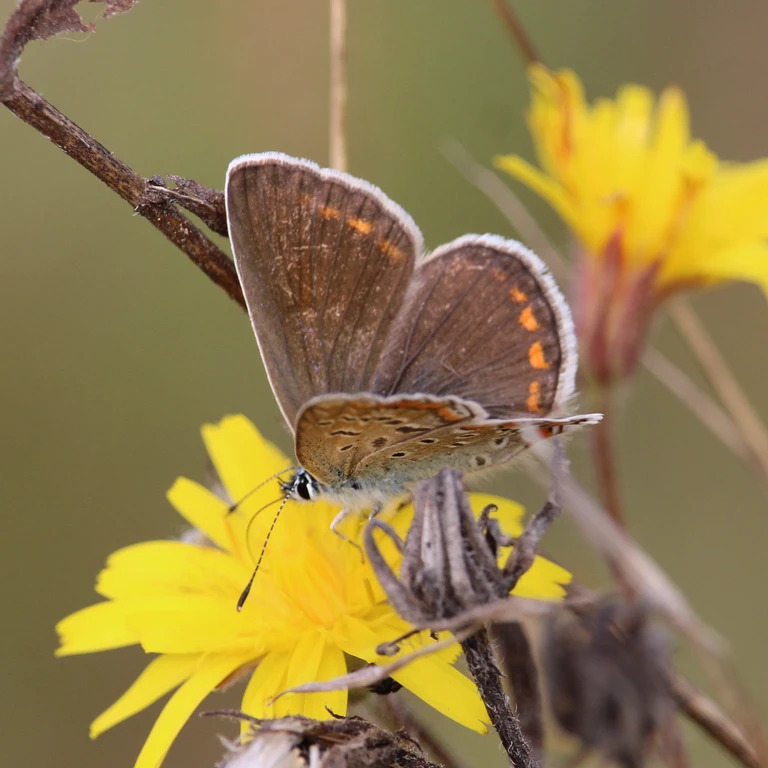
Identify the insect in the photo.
Polyommatus icarus
